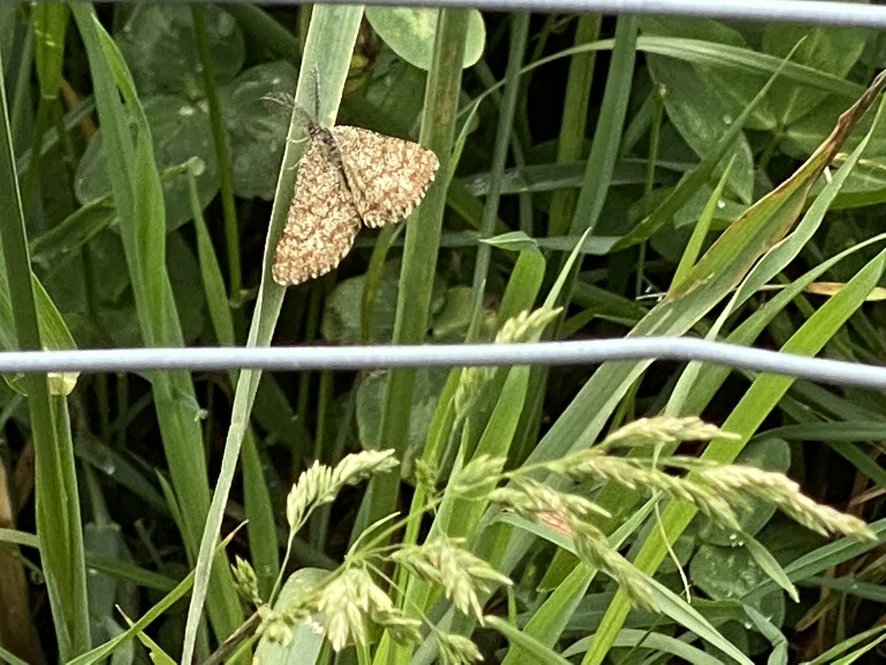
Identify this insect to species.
Ematurga atomaria
